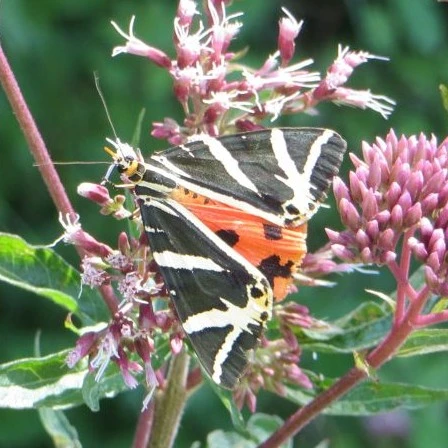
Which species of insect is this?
Euplagia quadripunctaria
